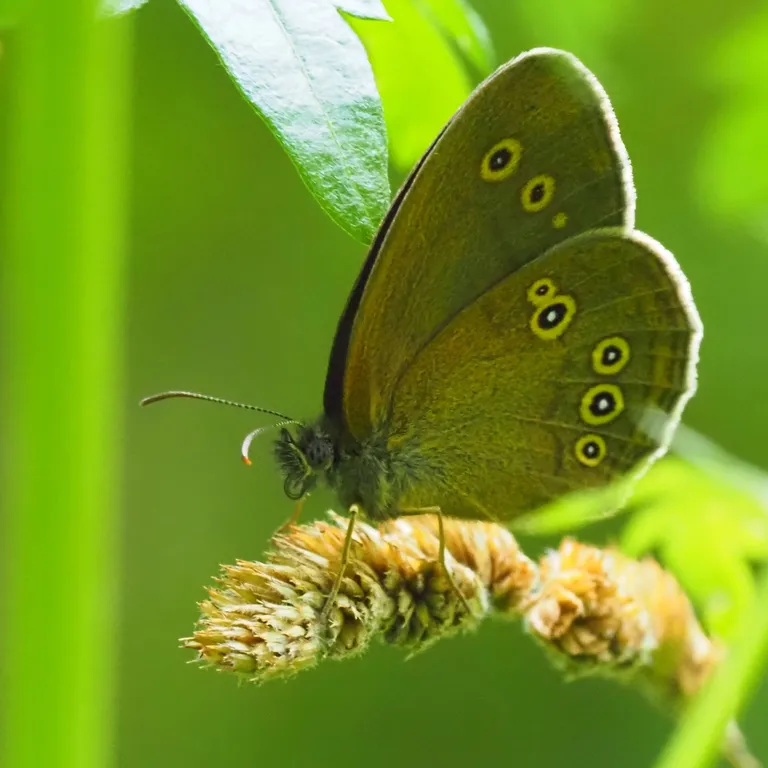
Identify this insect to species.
Aphantopus hyperantus
